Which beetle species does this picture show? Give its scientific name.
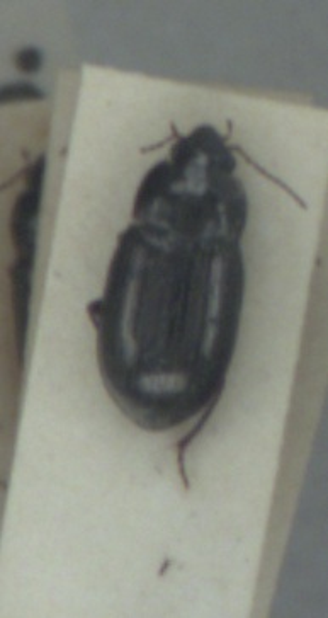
Amara infima
